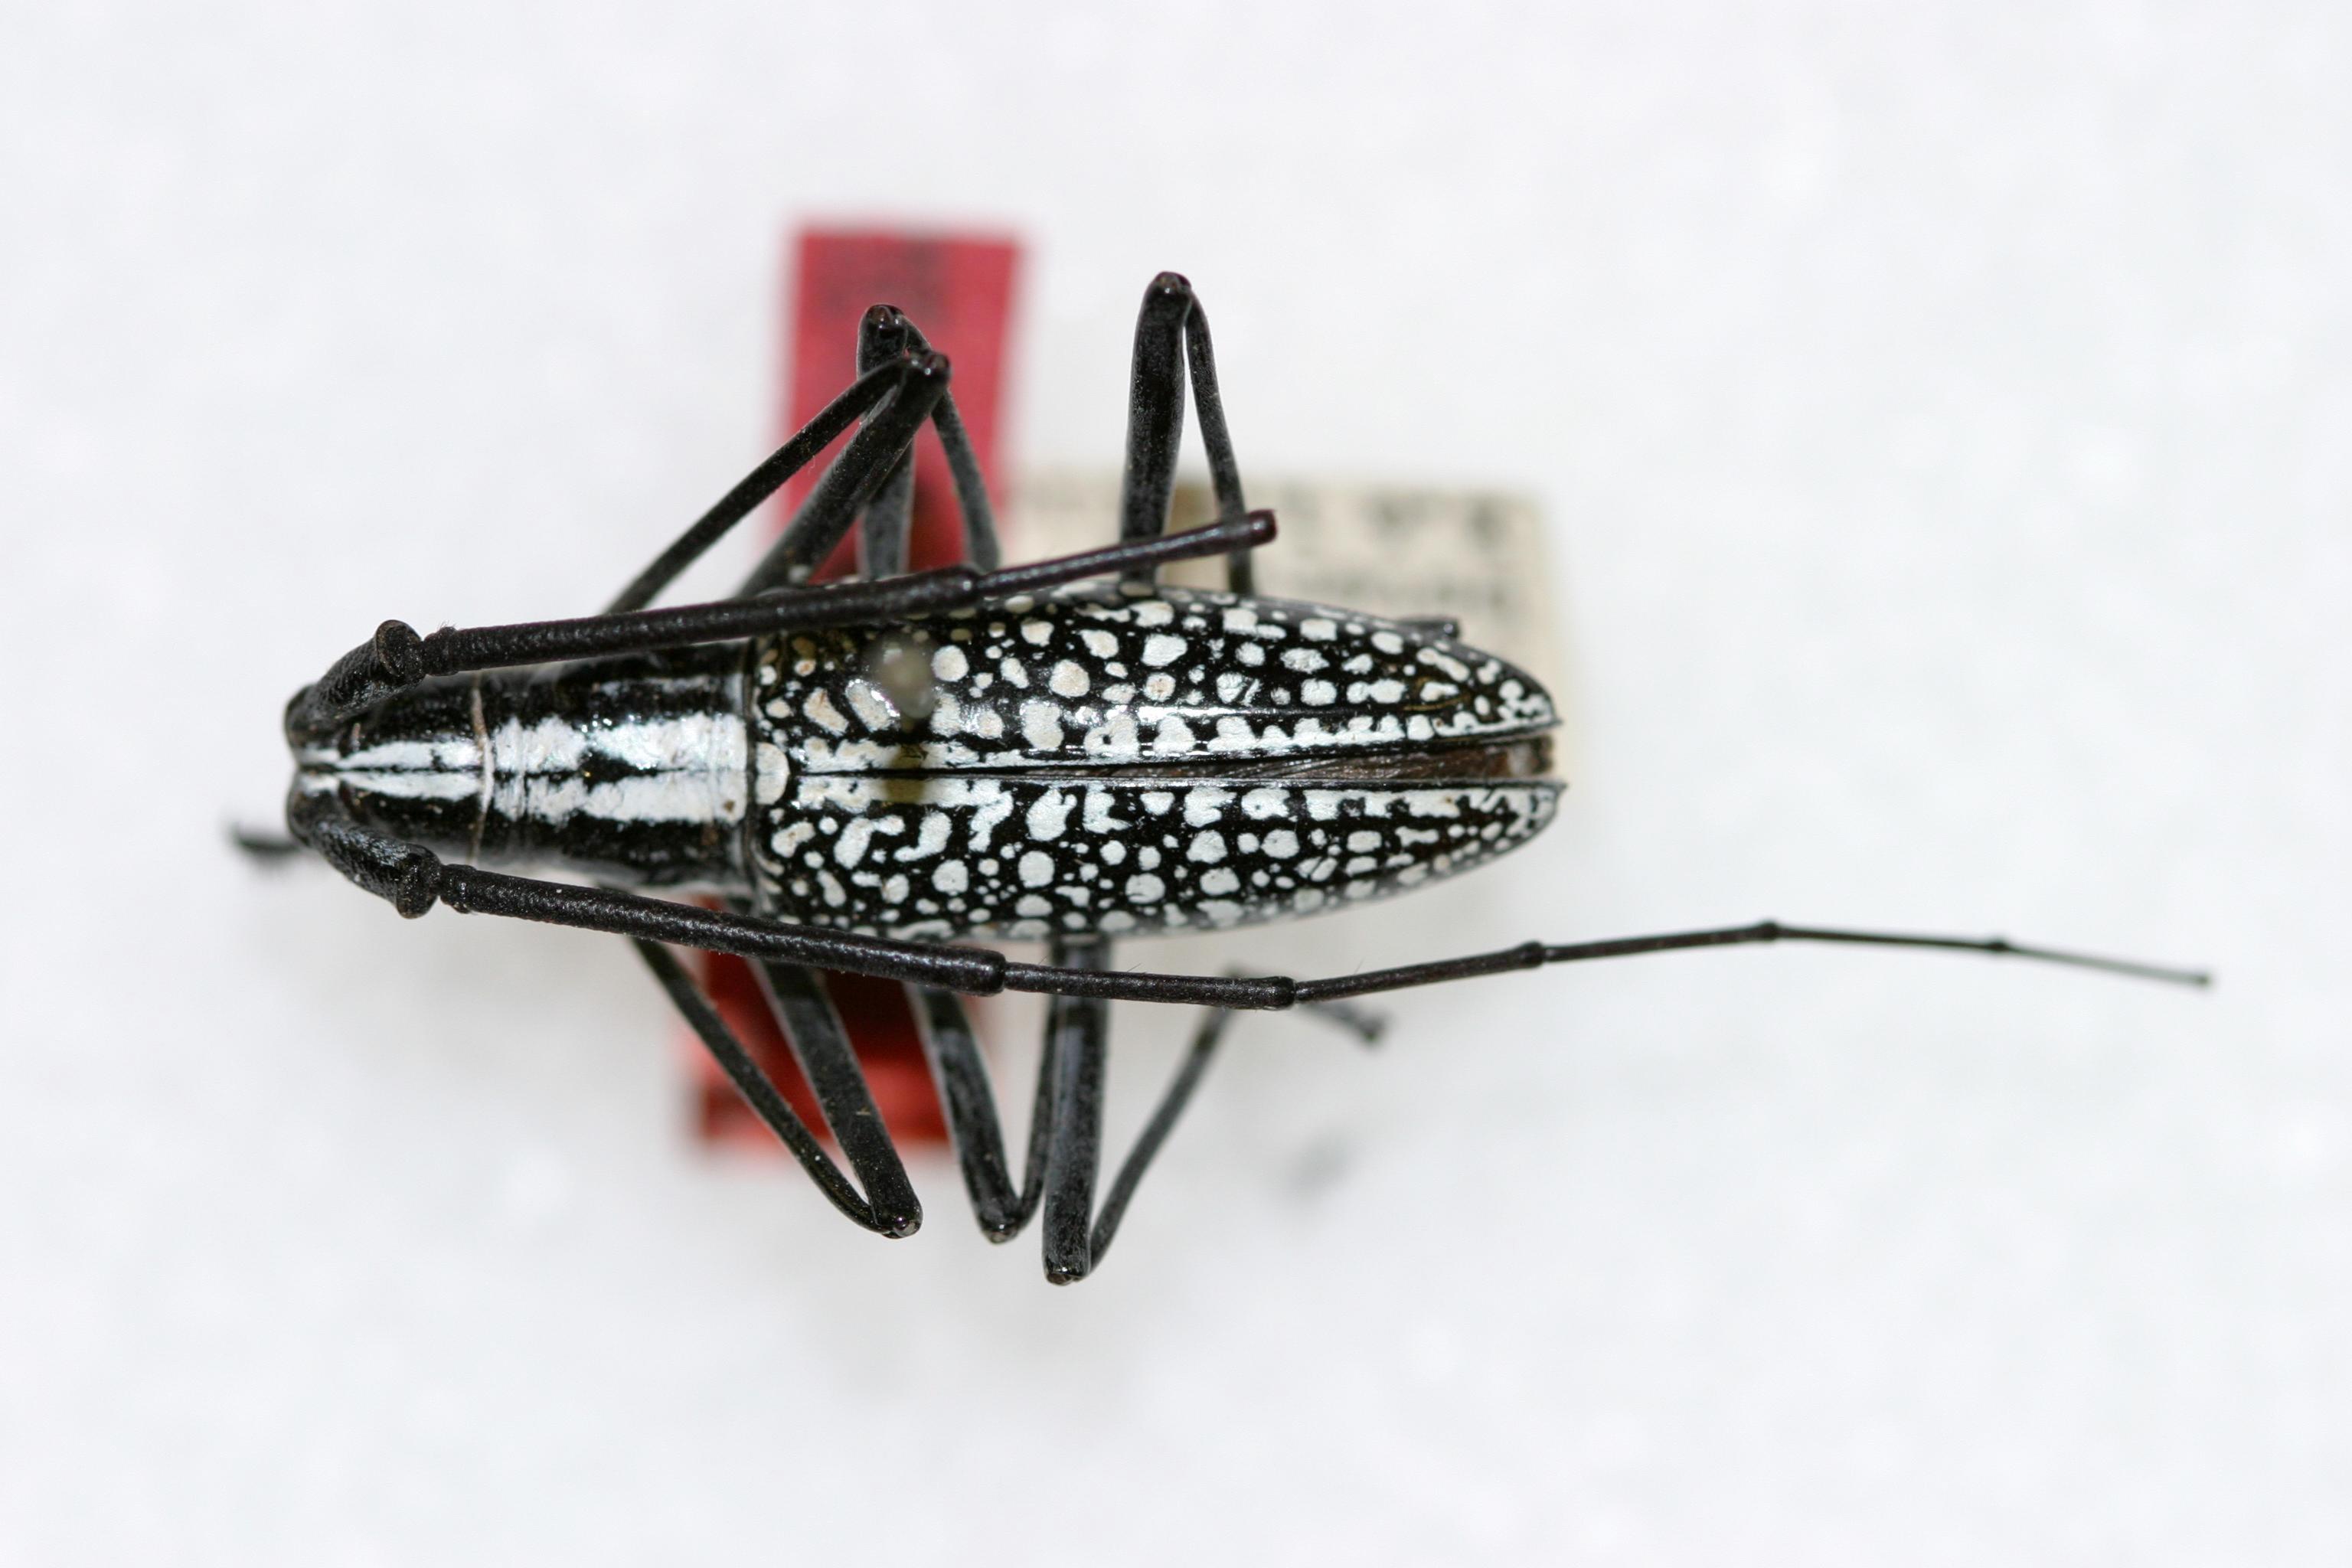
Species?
Ptychodes niveisparsis (also Ptychodes taeniotoides)
